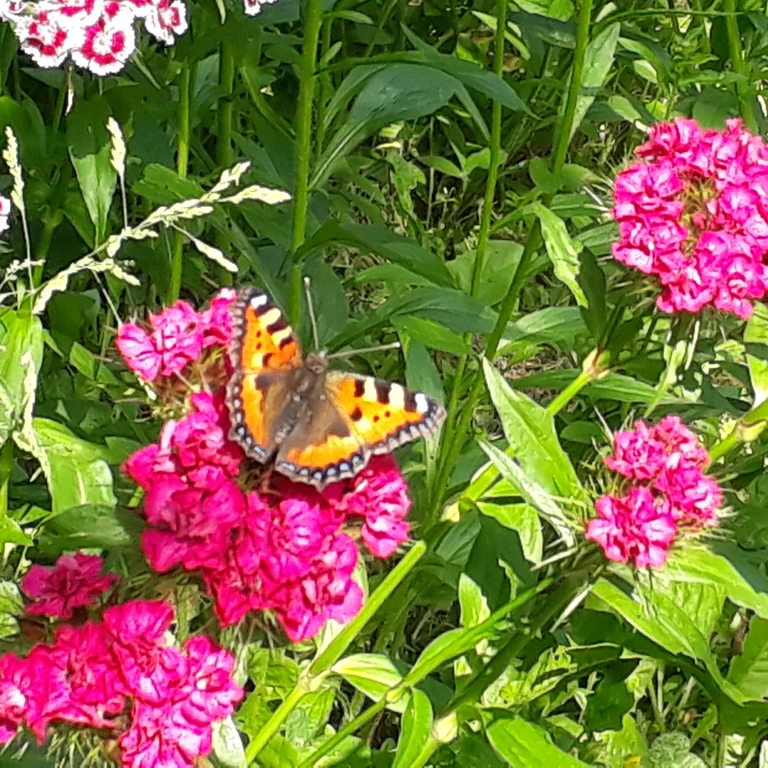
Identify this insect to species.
Aglais urticae
